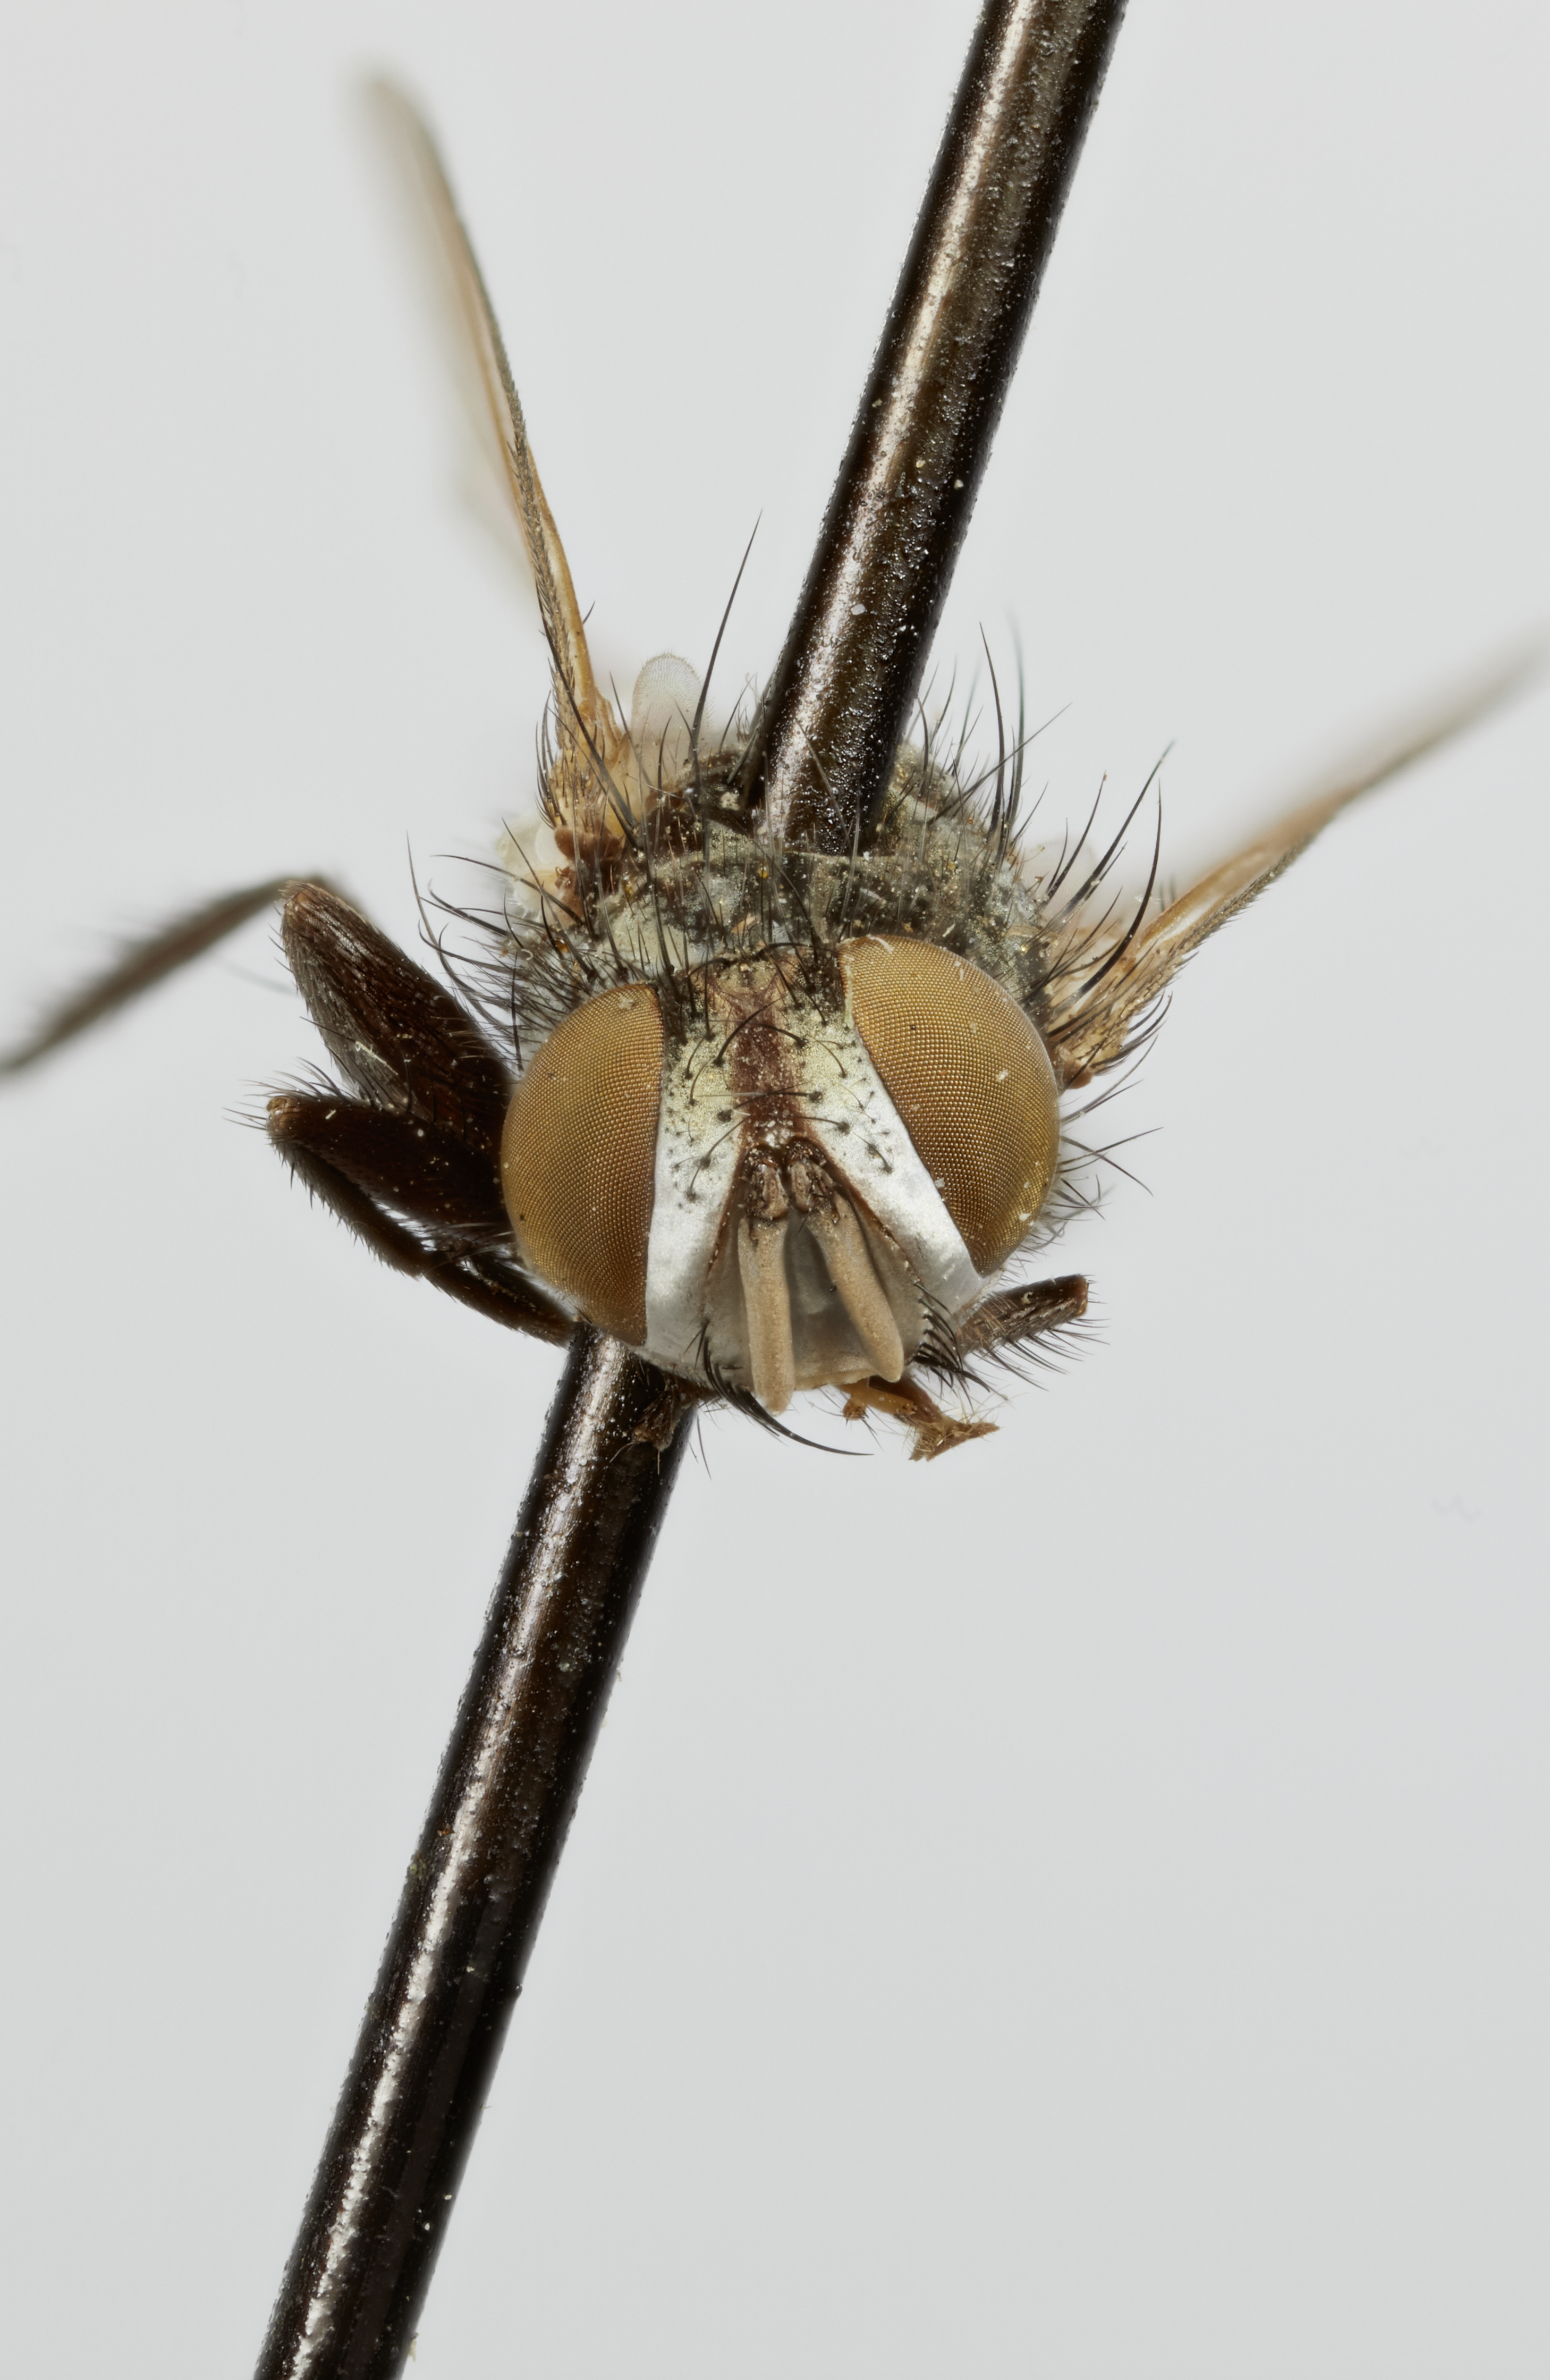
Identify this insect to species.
Frontiniella parancilla
